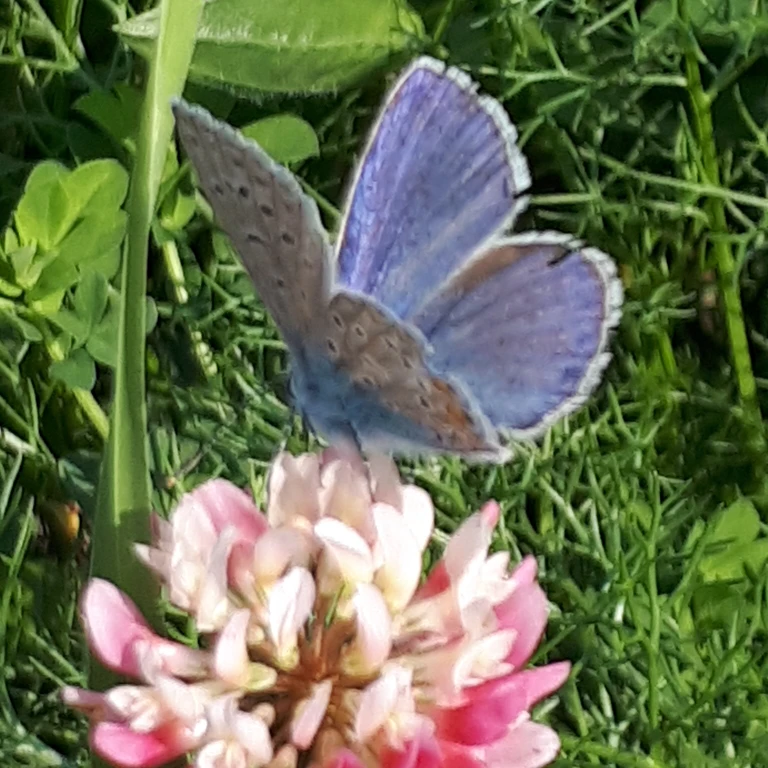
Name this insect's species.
Polyommatus icarus
